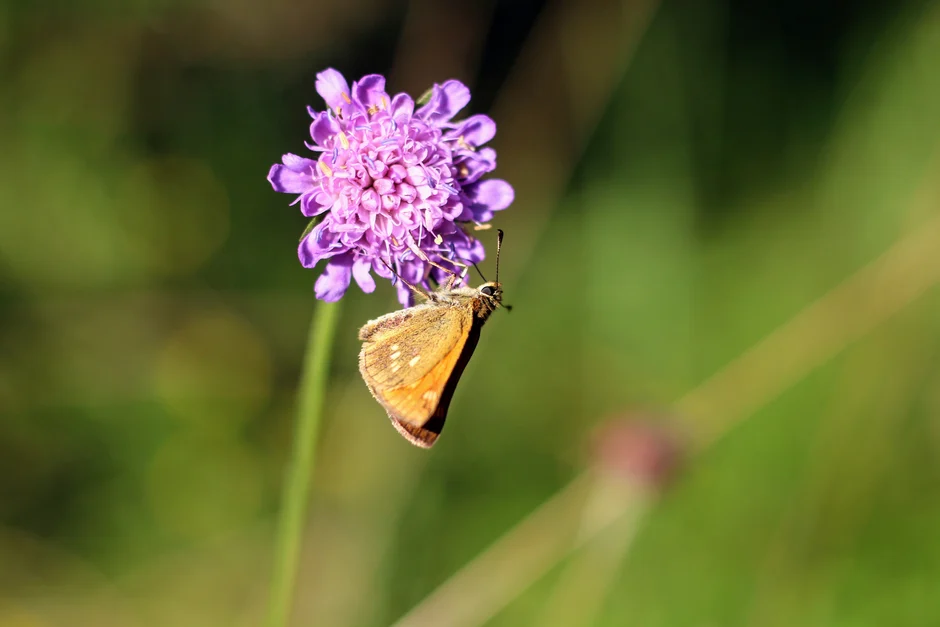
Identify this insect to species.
Ochlodes sylvanus (also Ochlodes venata)
